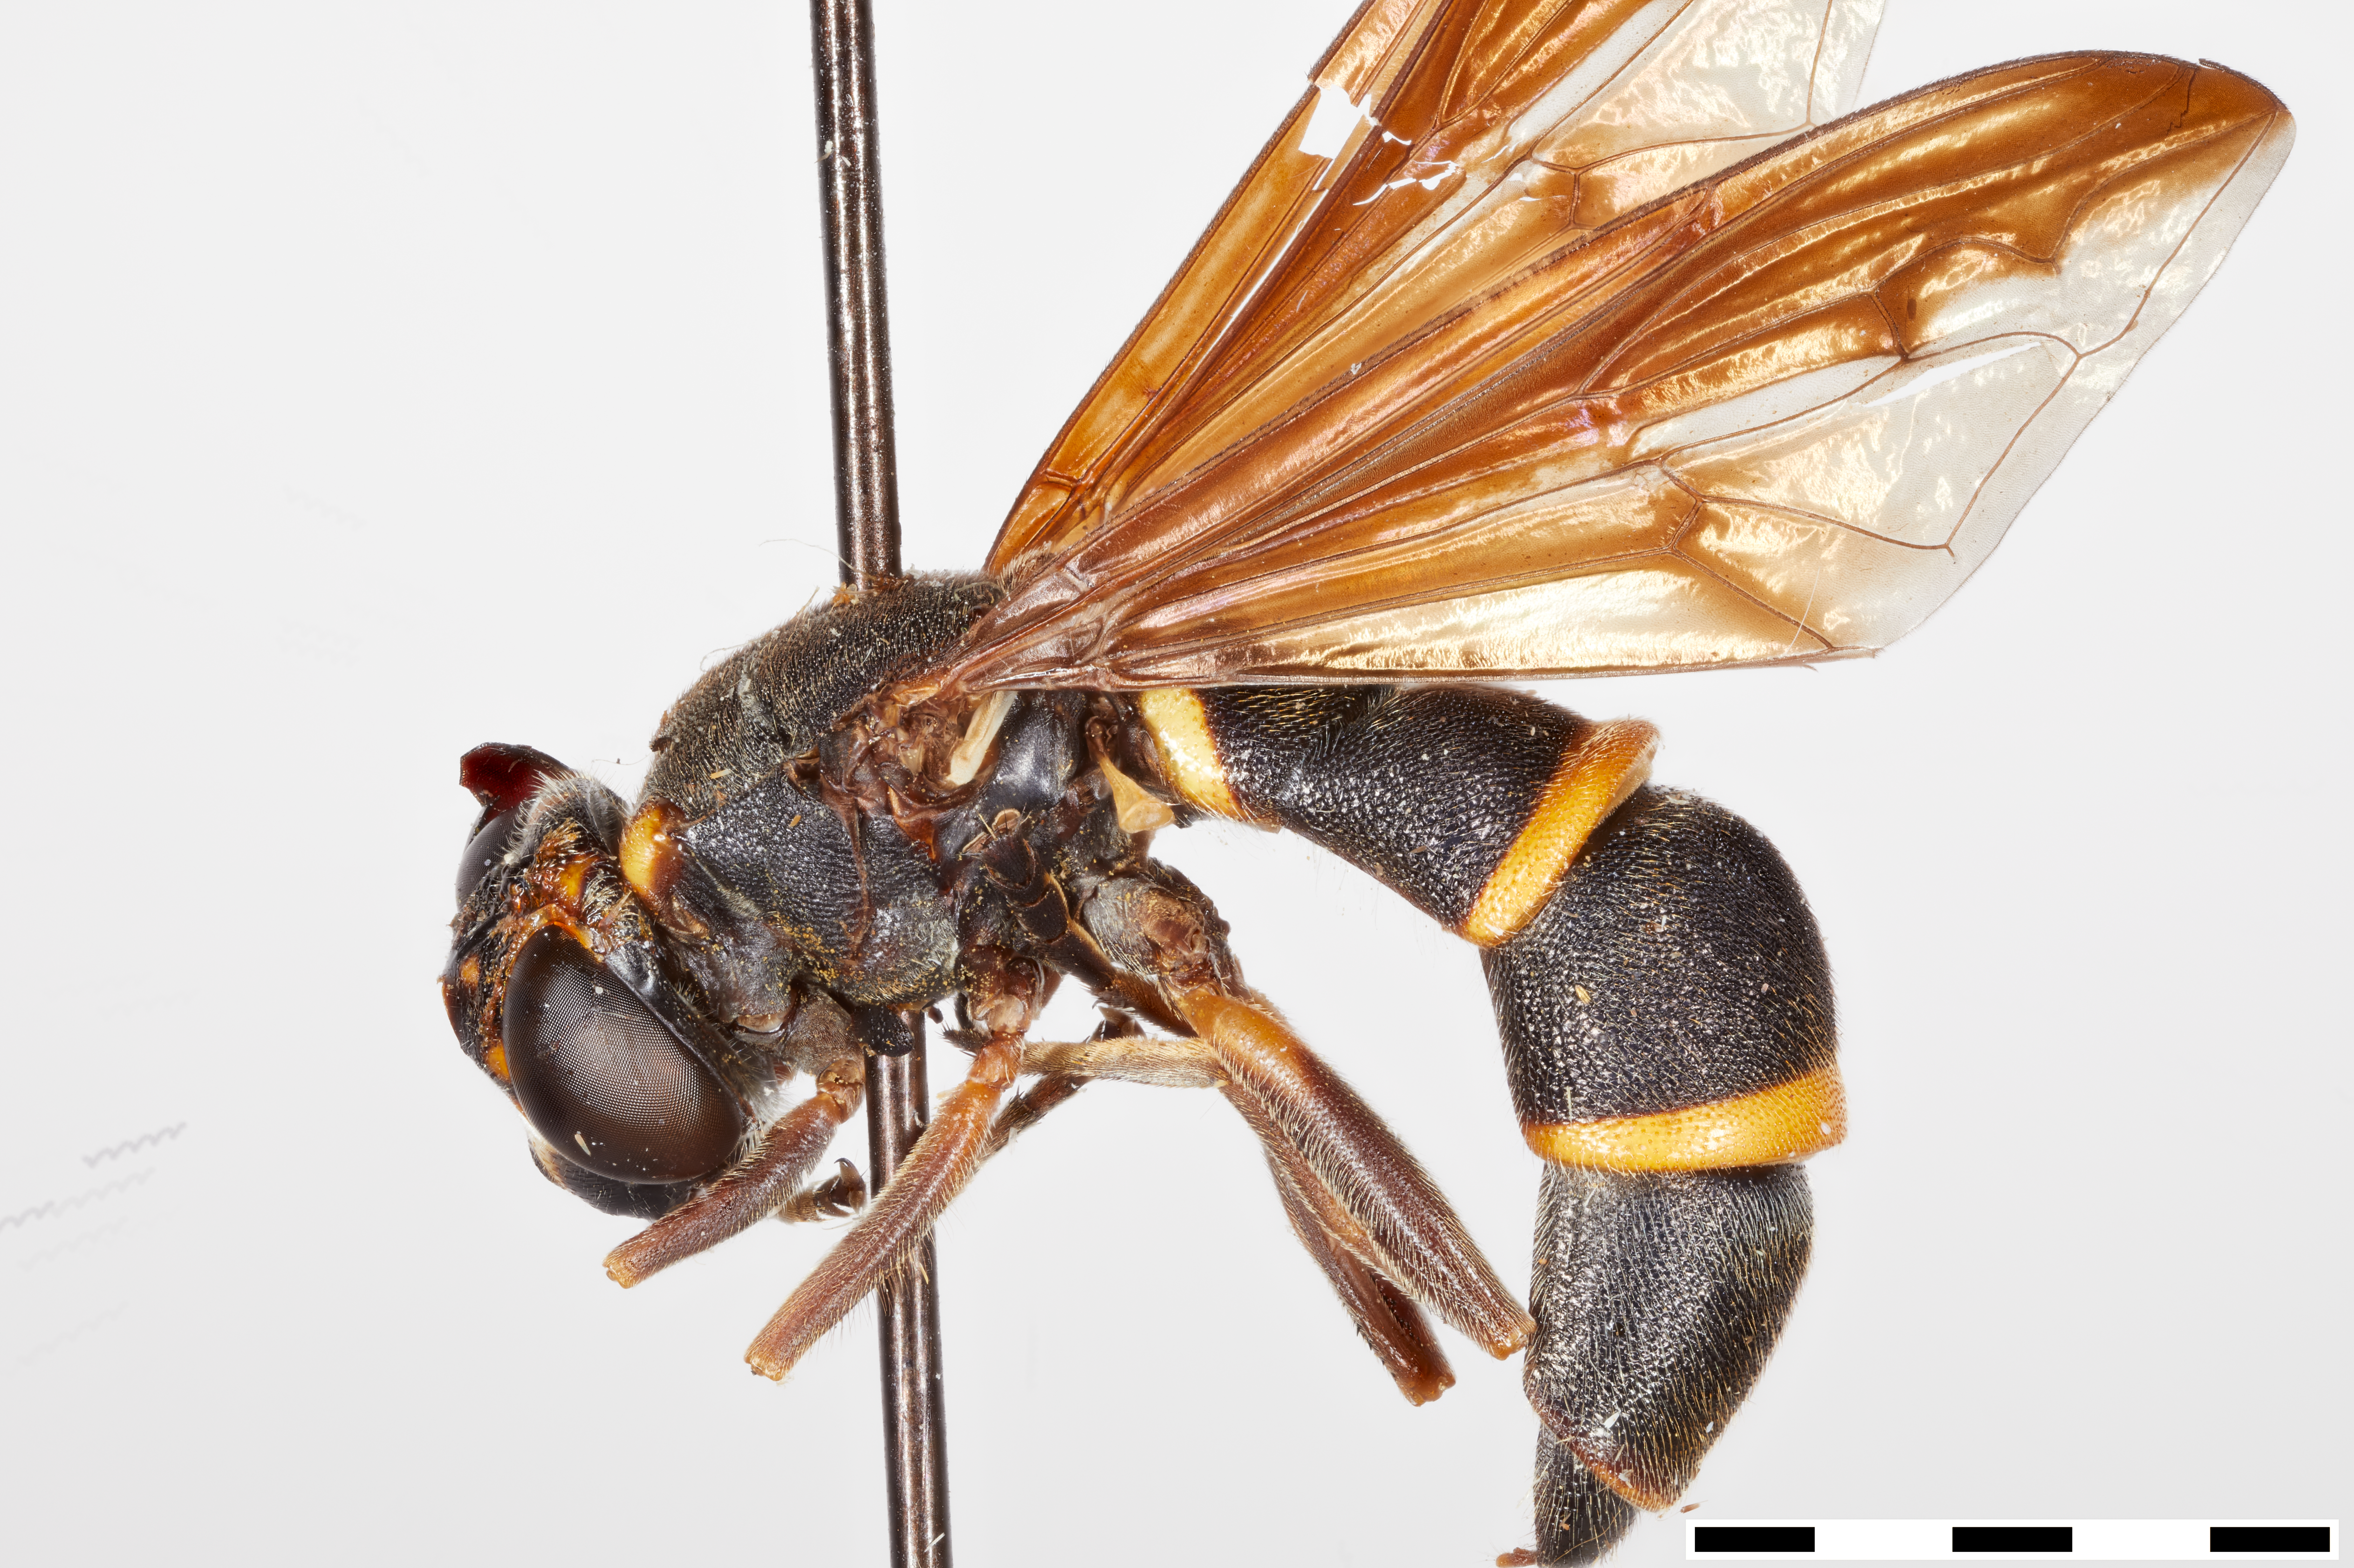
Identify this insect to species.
Tenthredomyia grahami
